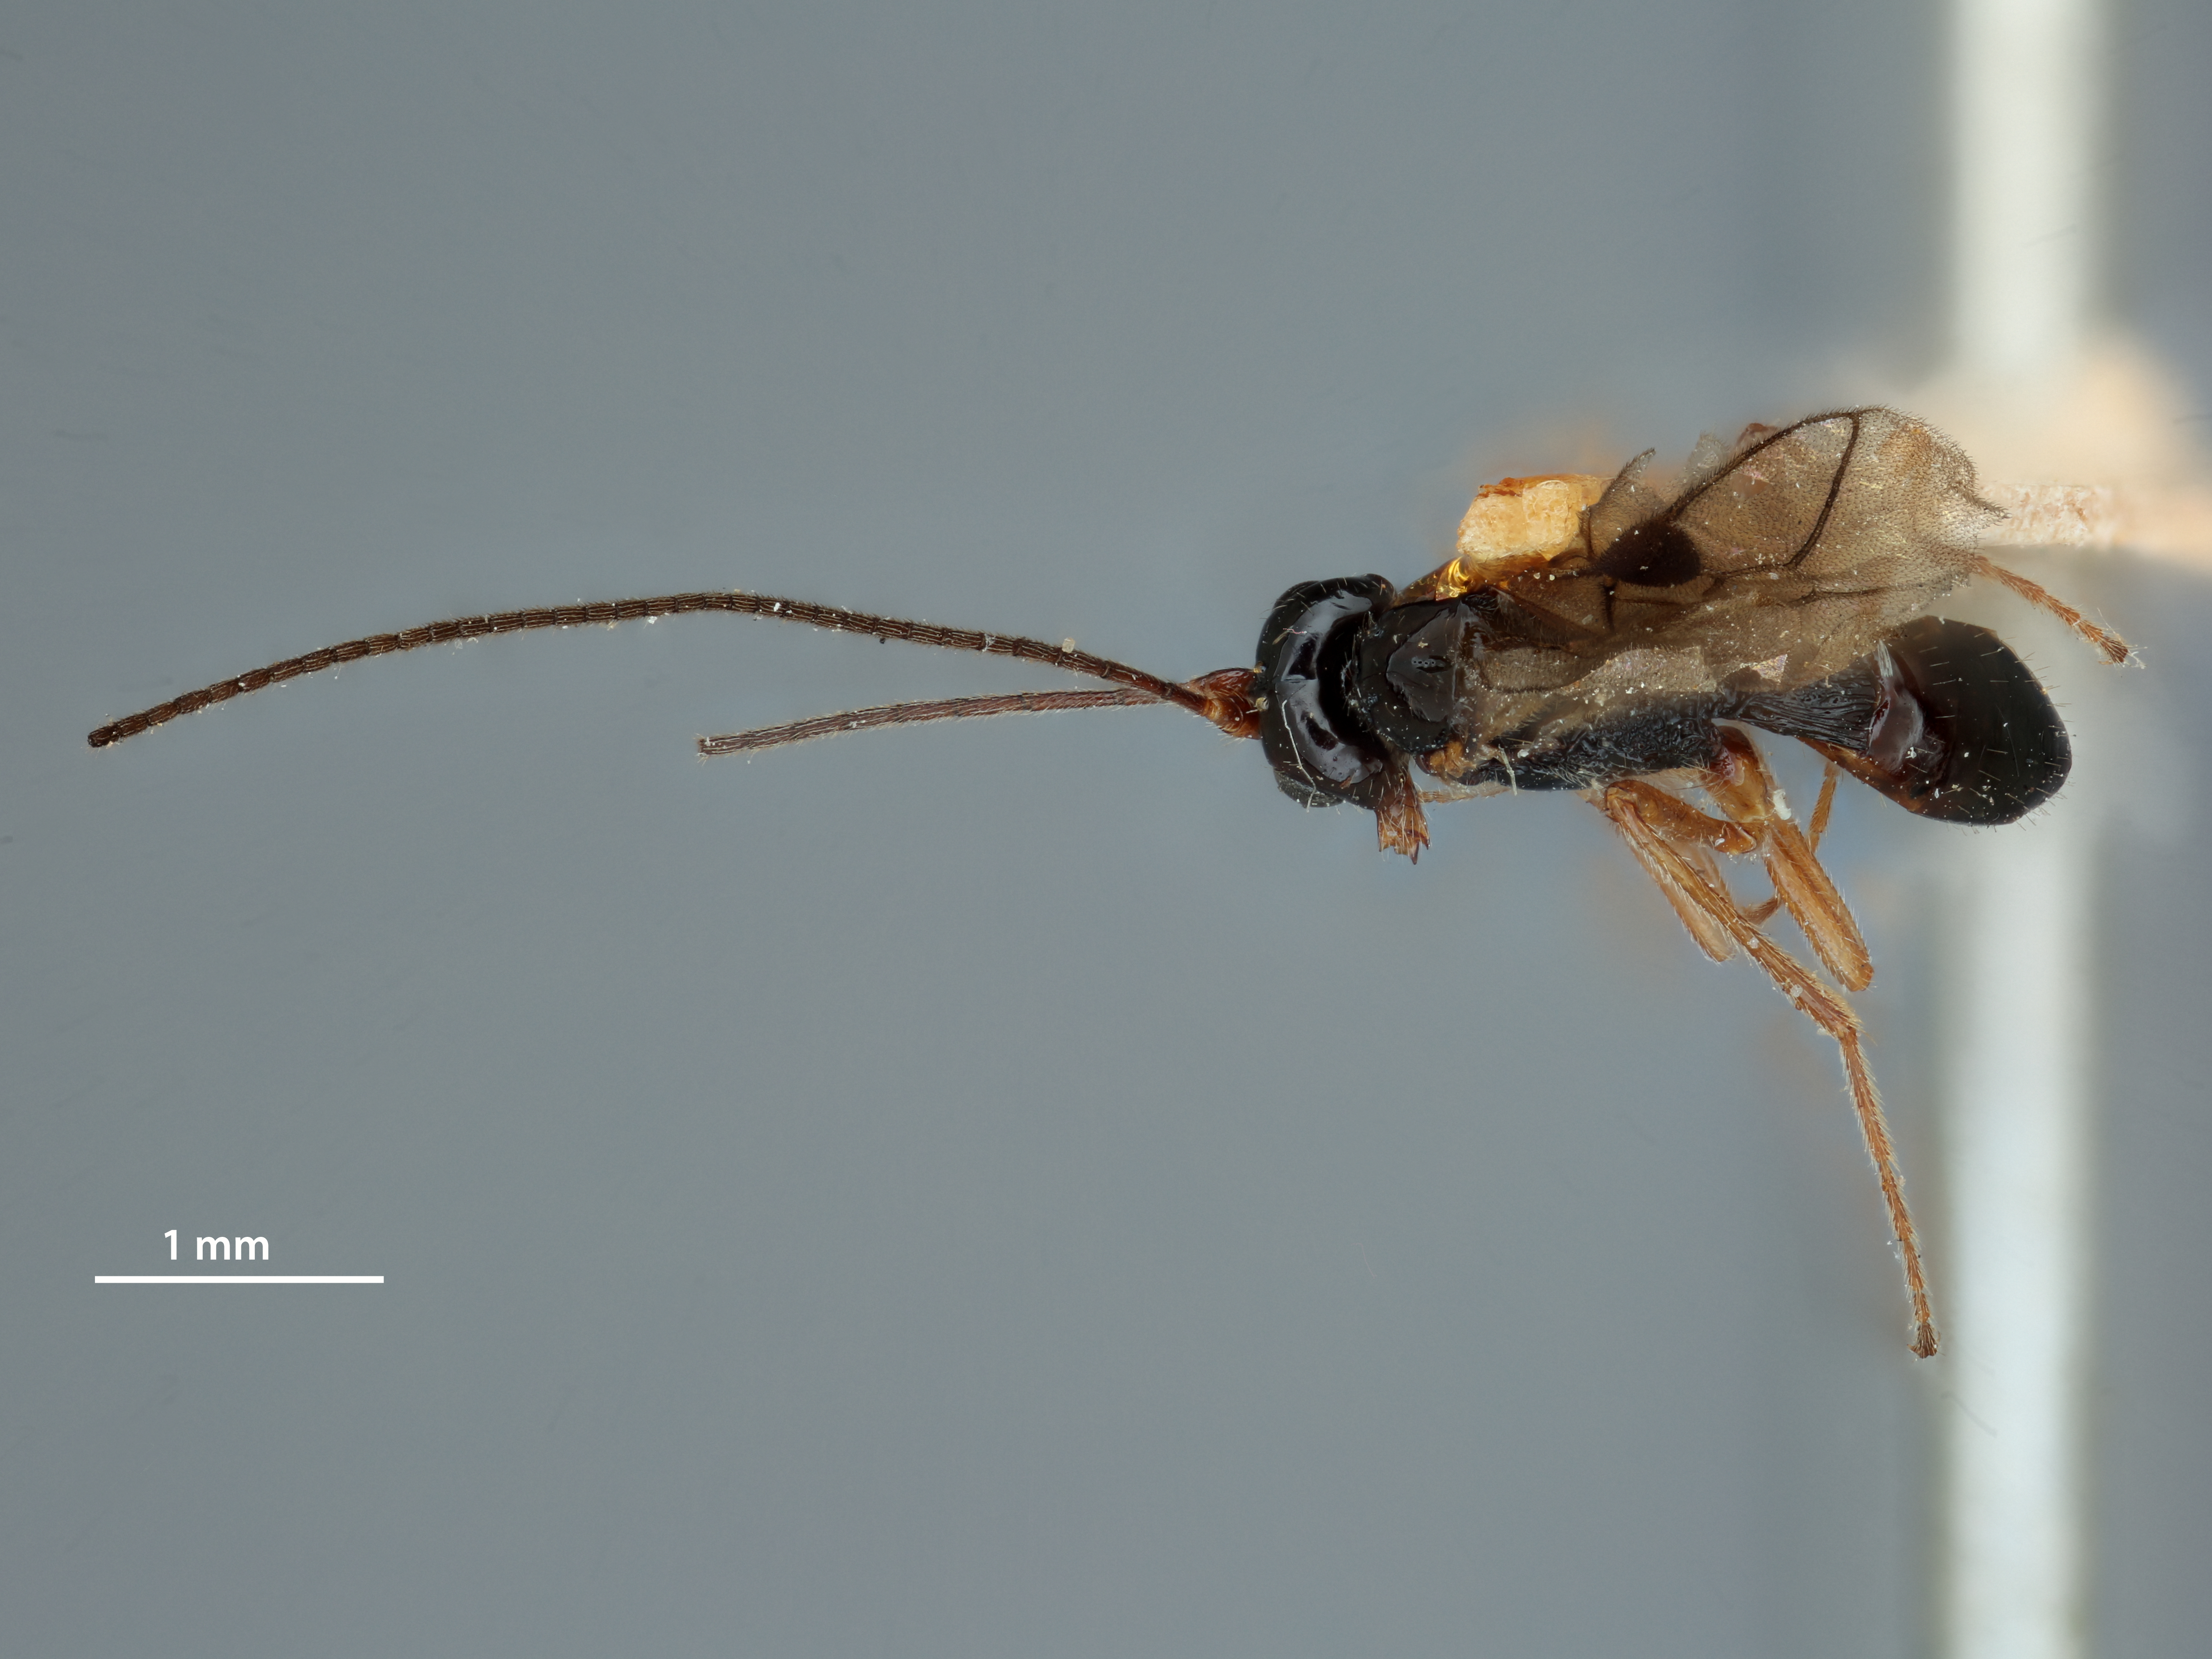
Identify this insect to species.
Idiasta macrocera
